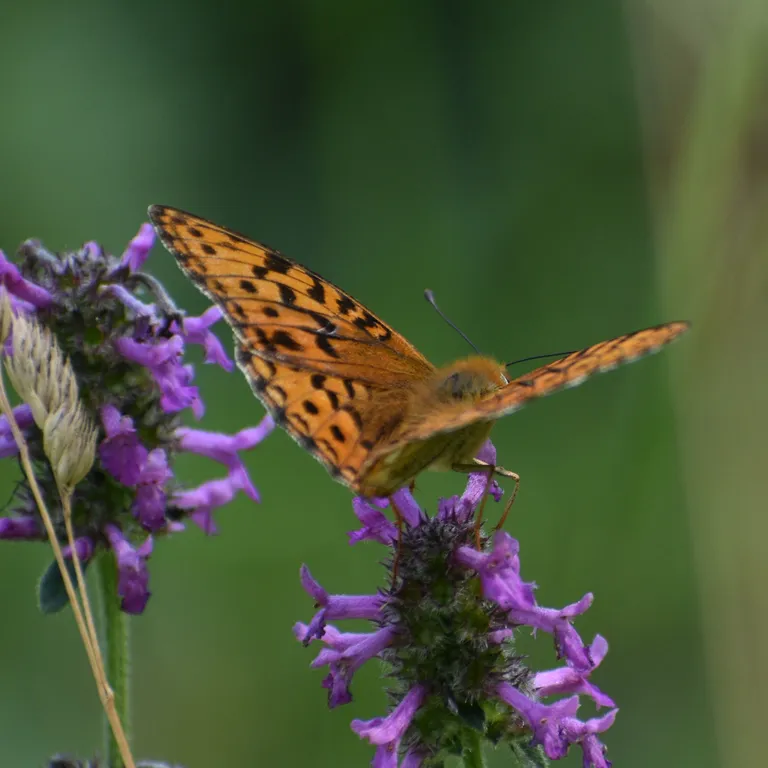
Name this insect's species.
Fabriciana adippe
